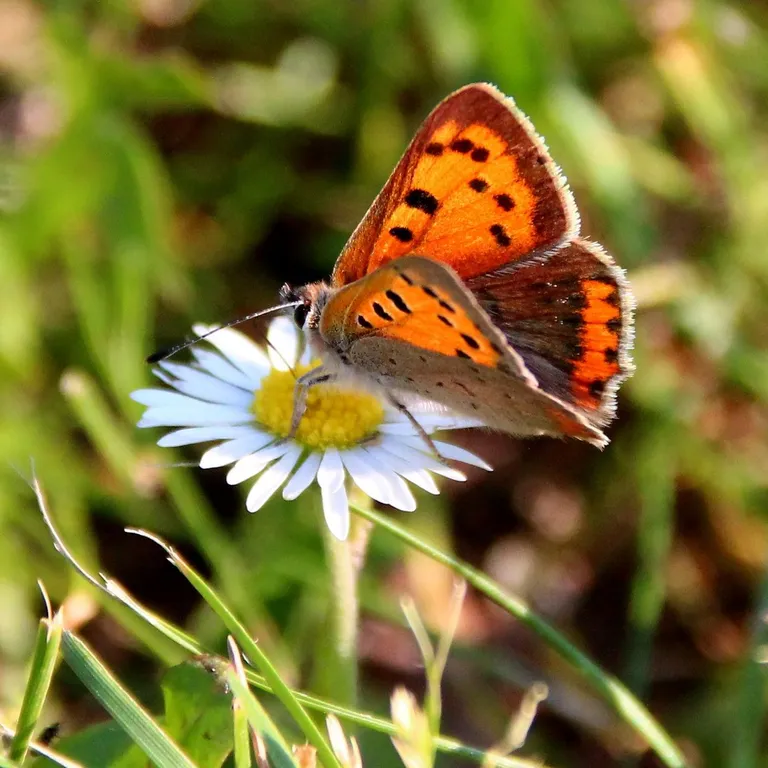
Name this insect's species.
Lycaena phlaeas
